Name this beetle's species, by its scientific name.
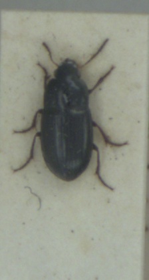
Amara tibialis
